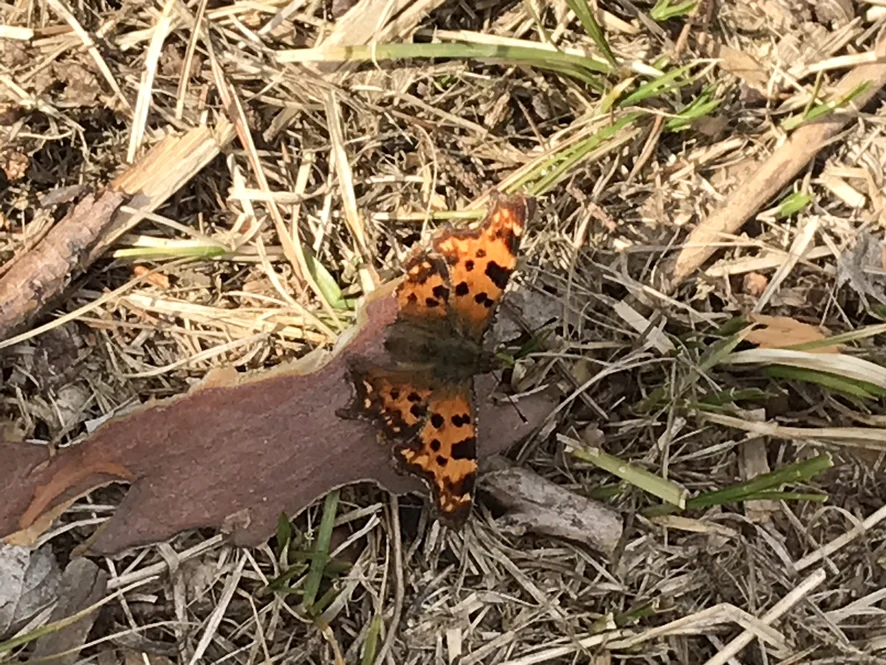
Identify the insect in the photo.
Polygonia c-album
